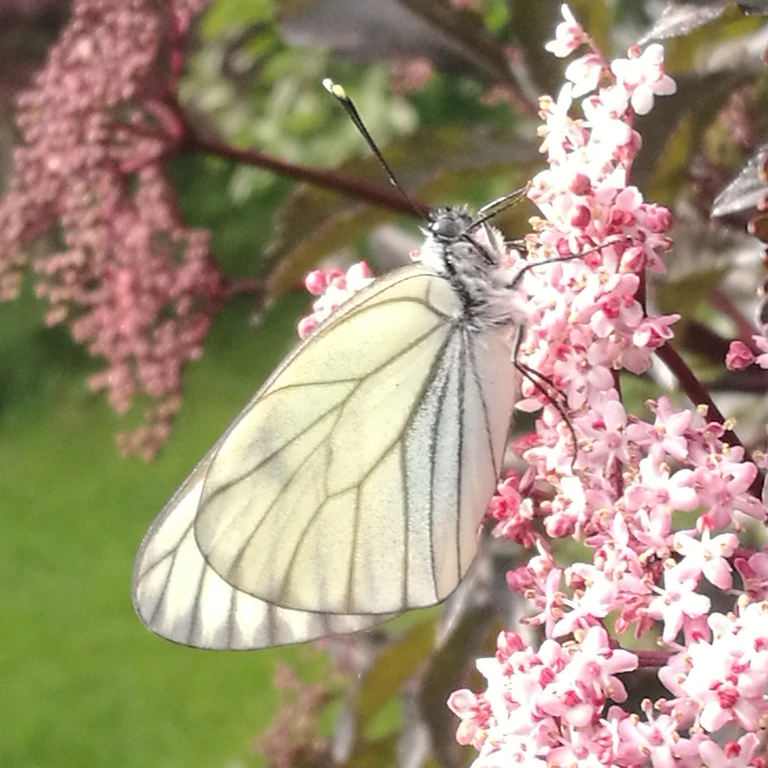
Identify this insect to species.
Aporia crataegi
